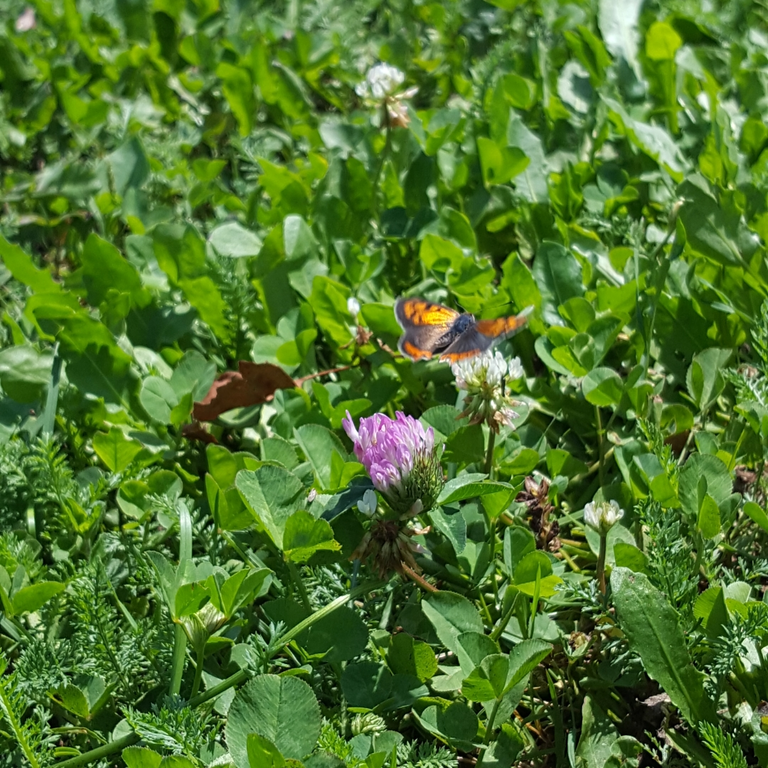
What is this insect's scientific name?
Lycaena phlaeas
